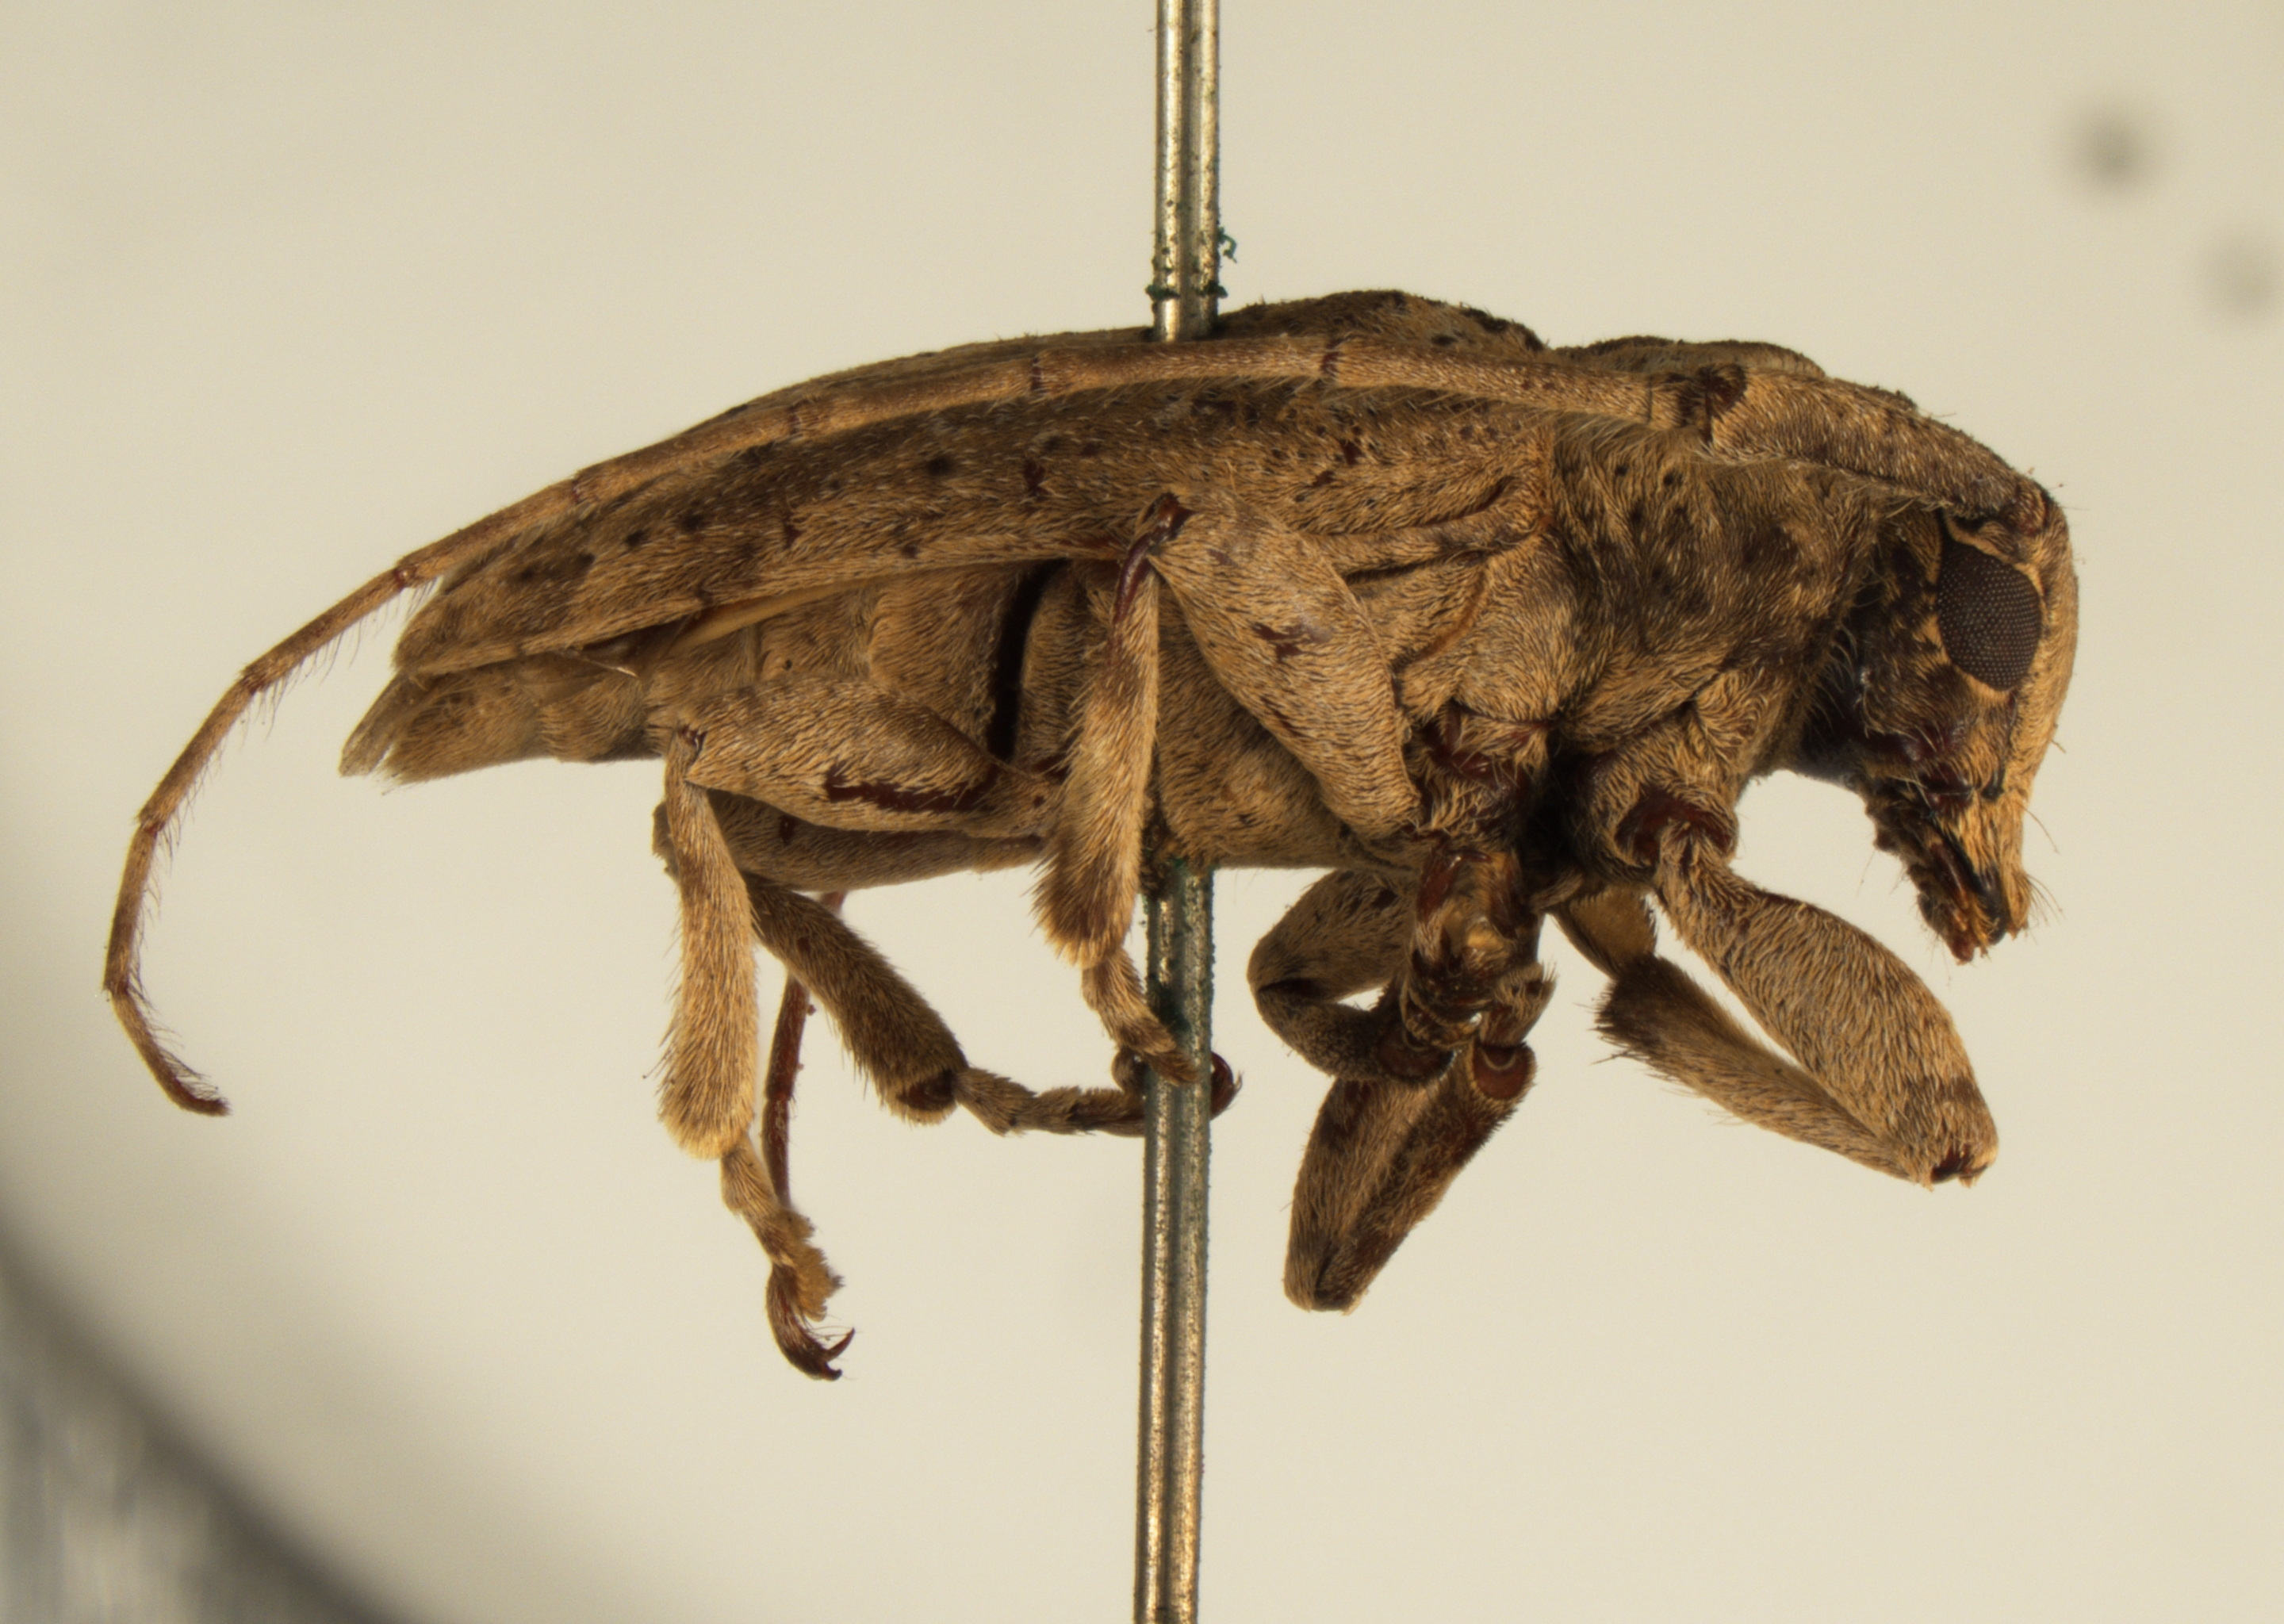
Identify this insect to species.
Liosynaphaeta balloui
